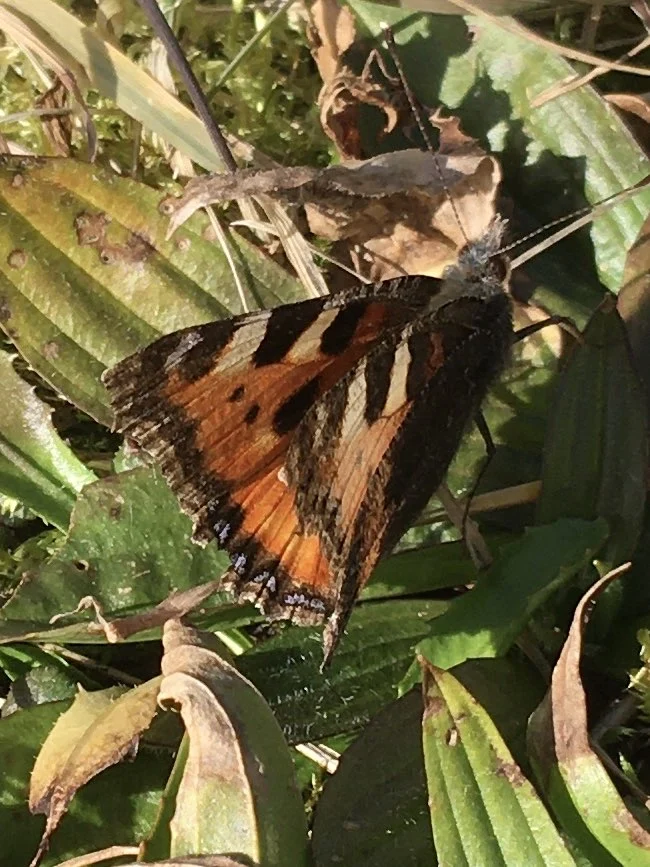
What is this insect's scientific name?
Aglais urticae
